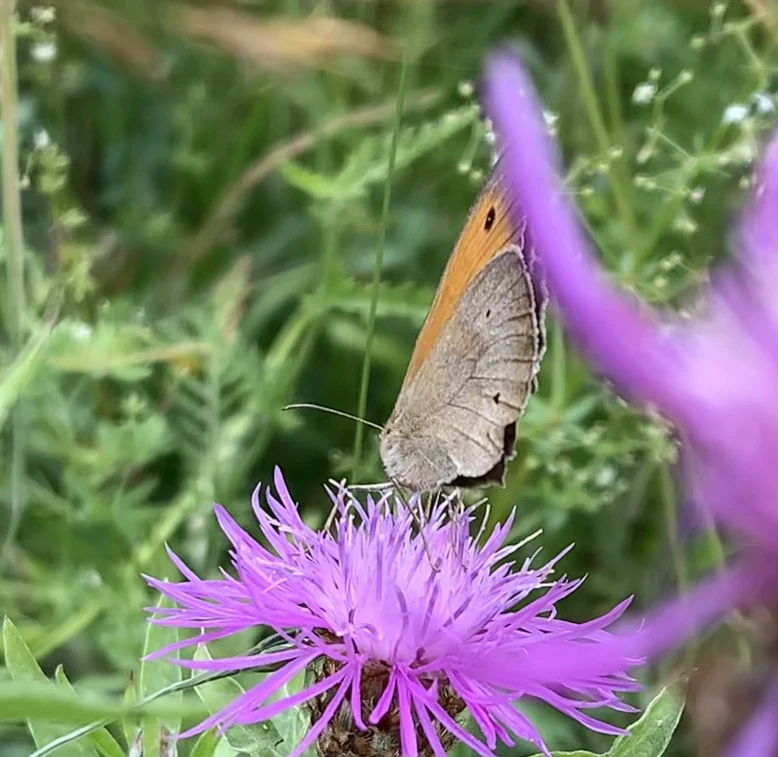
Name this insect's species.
Maniola jurtina
